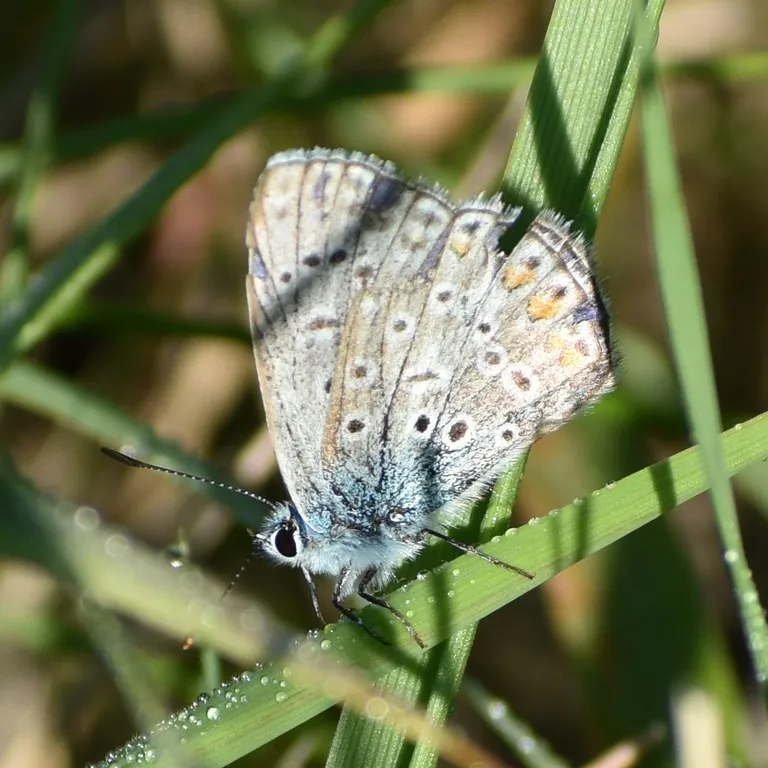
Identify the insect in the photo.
Polyommatus icarus
